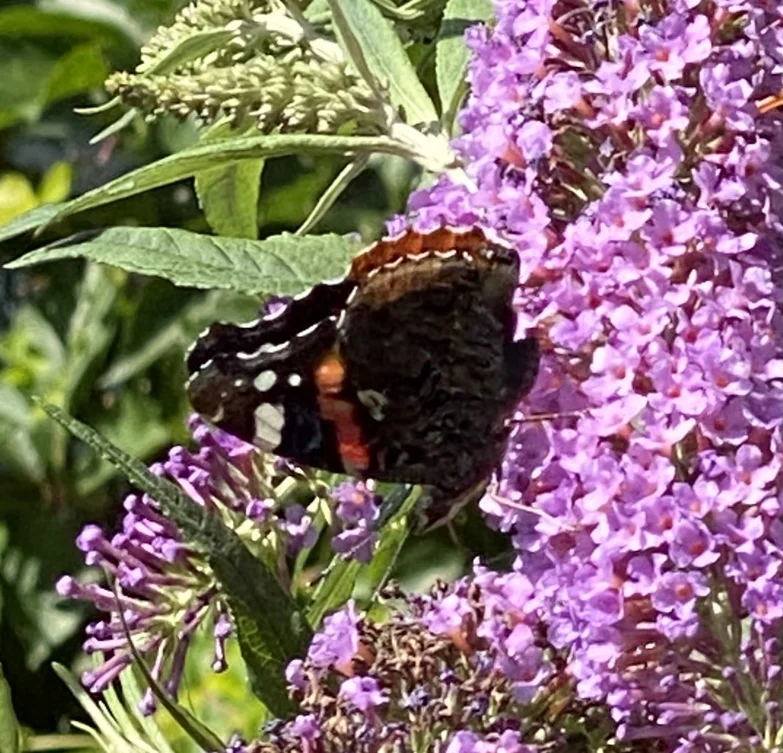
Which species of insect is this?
Vanessa atalanta
